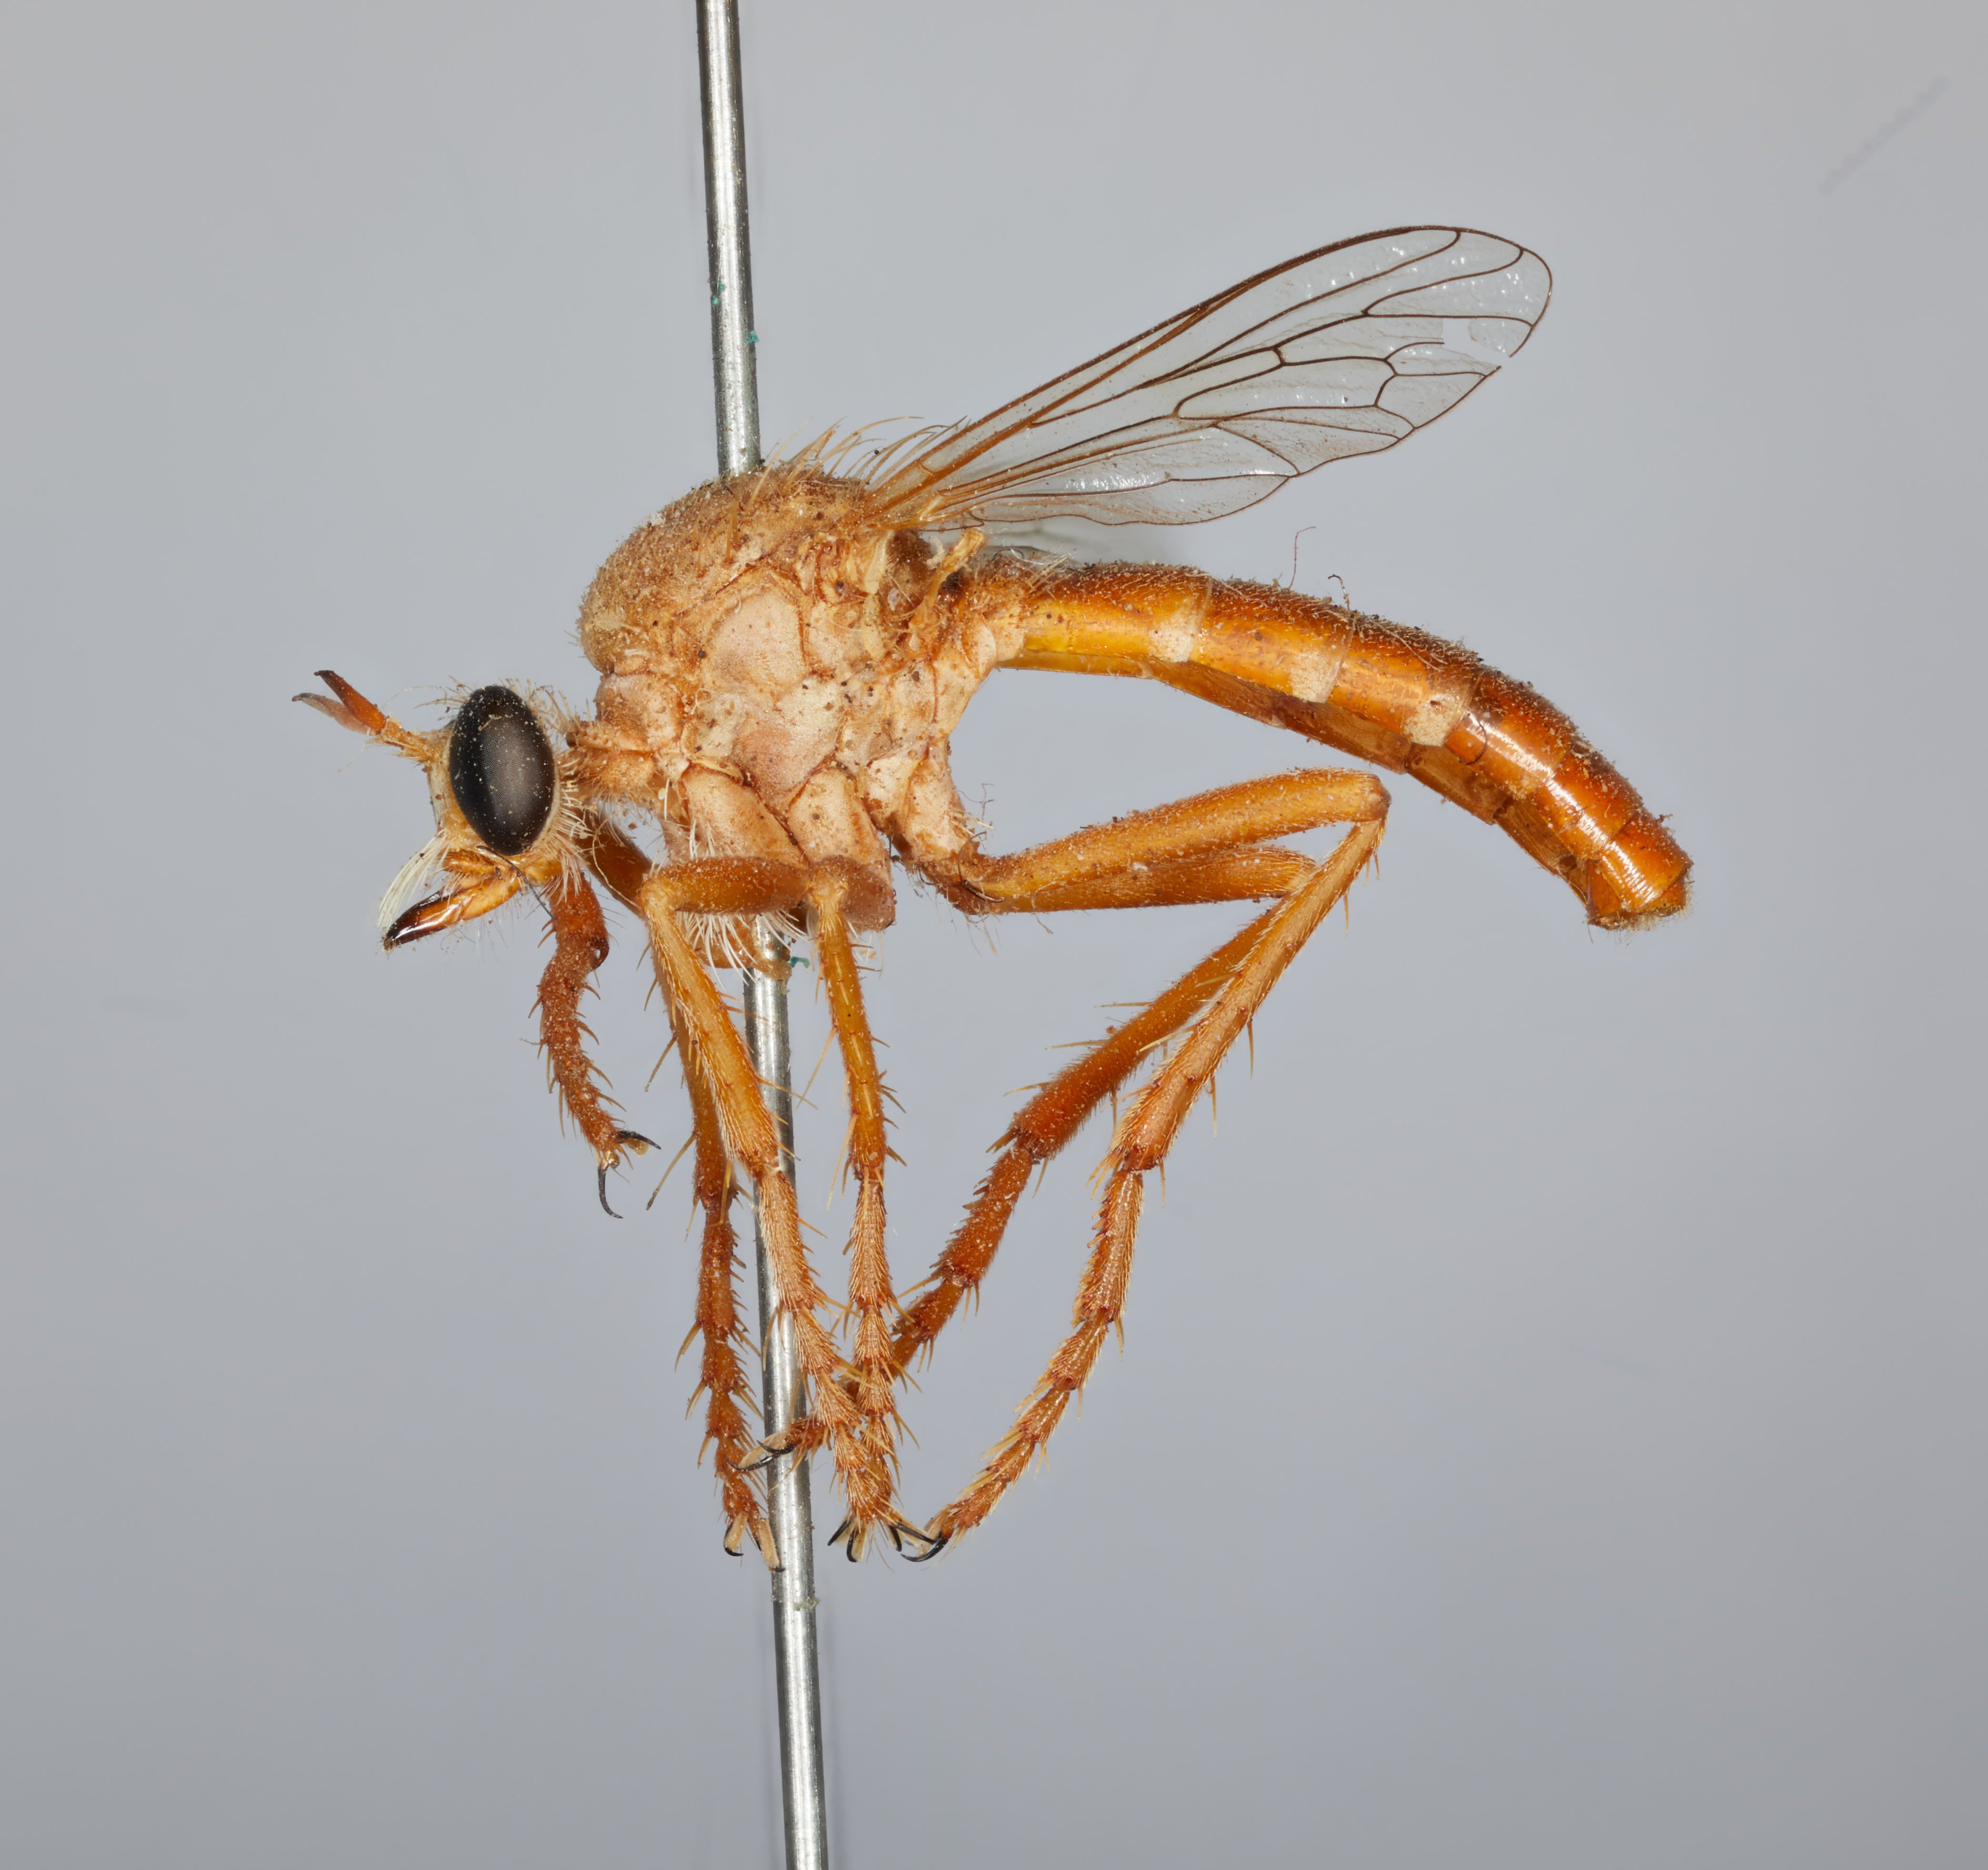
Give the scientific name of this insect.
Saropogon hyalinus
